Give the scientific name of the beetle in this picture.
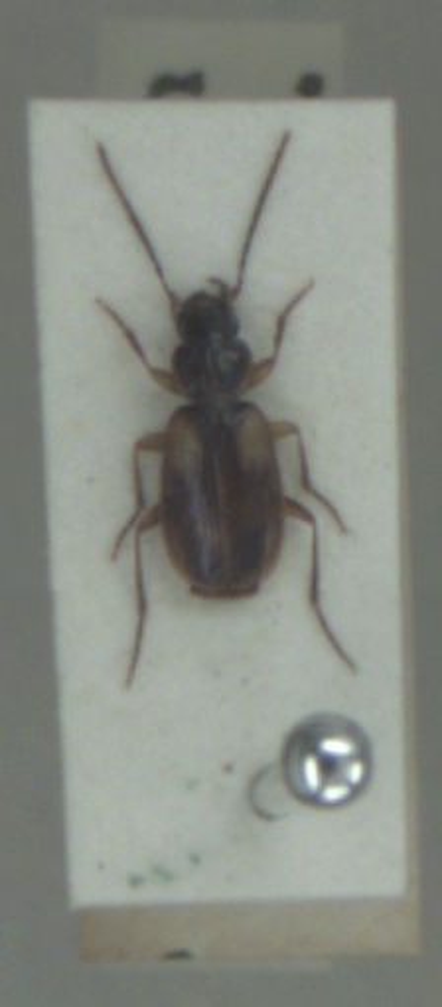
Badister sodalis
